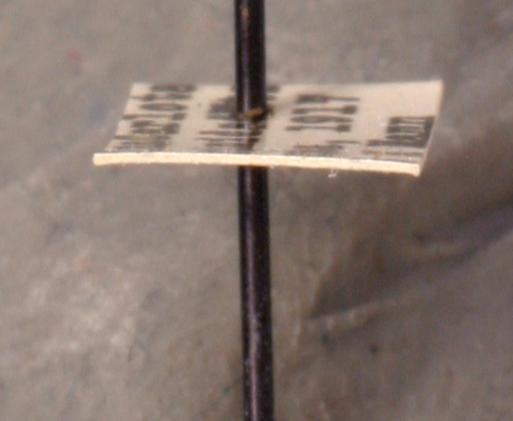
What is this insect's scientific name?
Prenolepis myops
